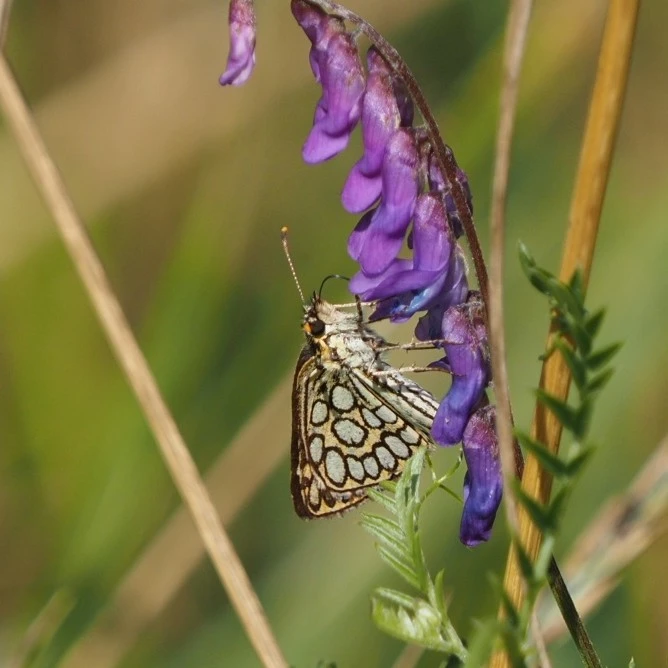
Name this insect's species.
Heteropterus morpheus
